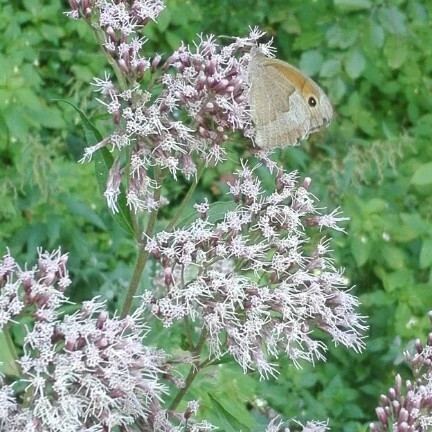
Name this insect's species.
Maniola jurtina
